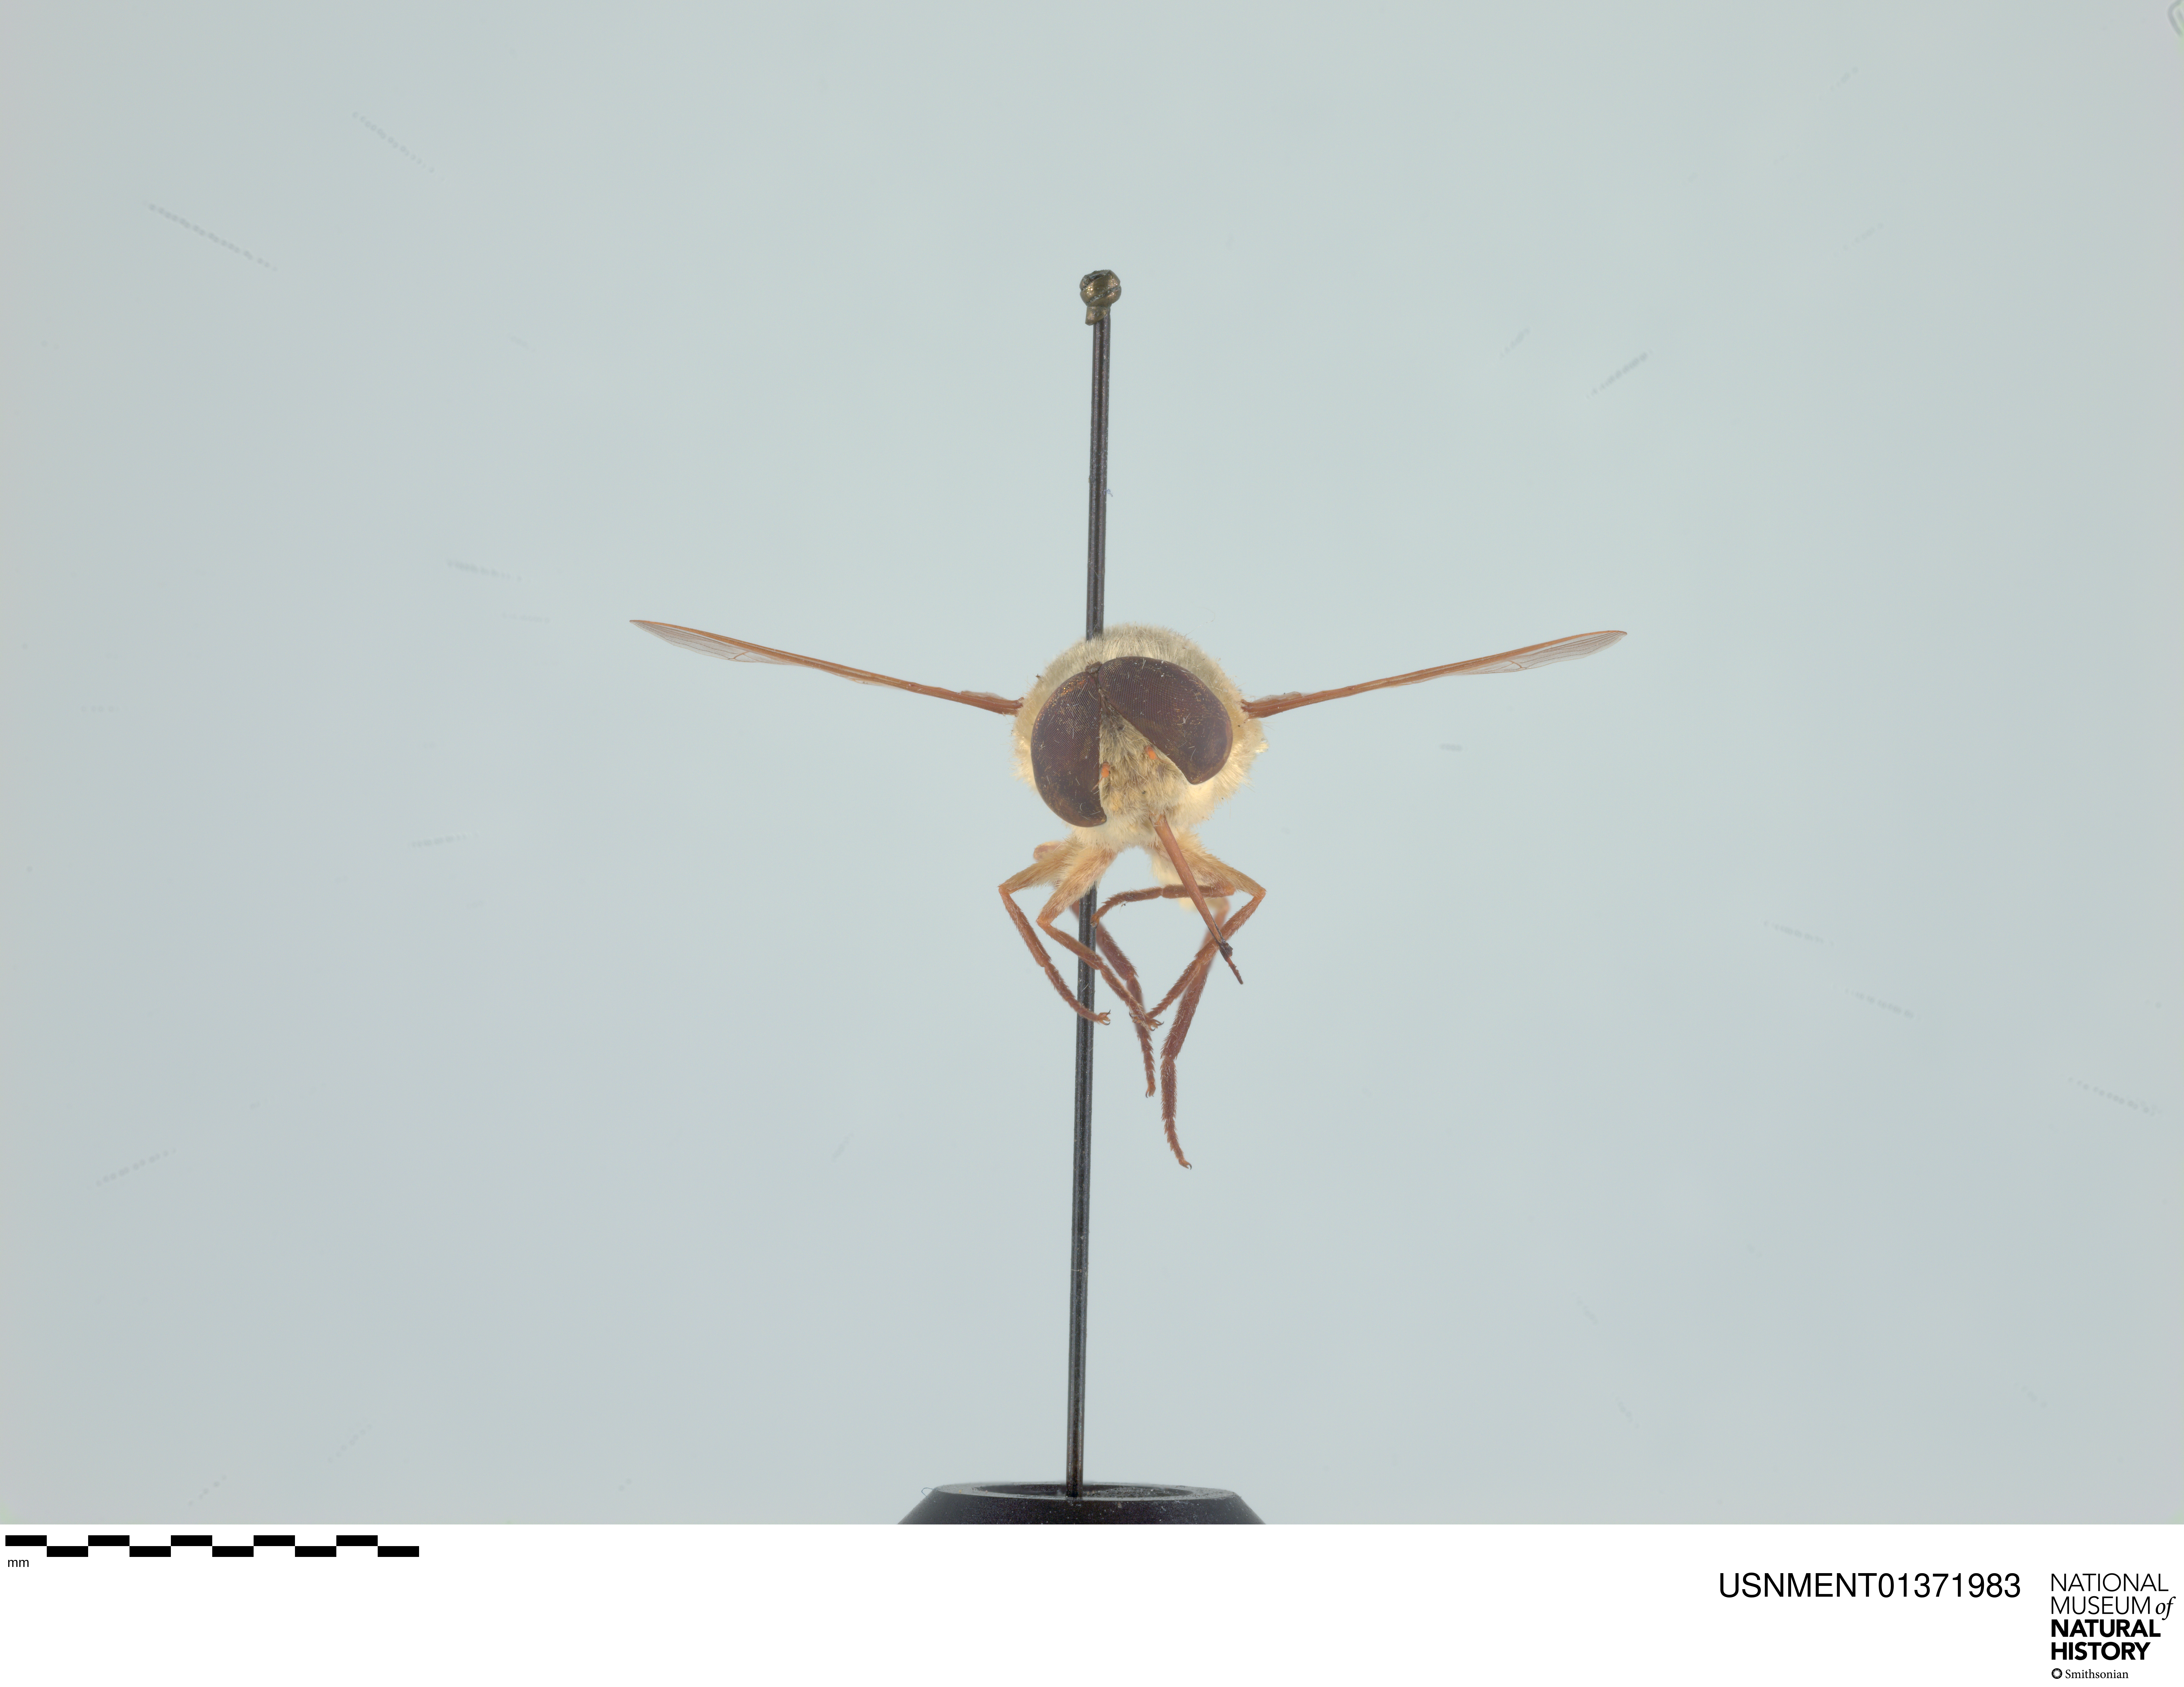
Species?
Neorhynchocephalus volaticus
